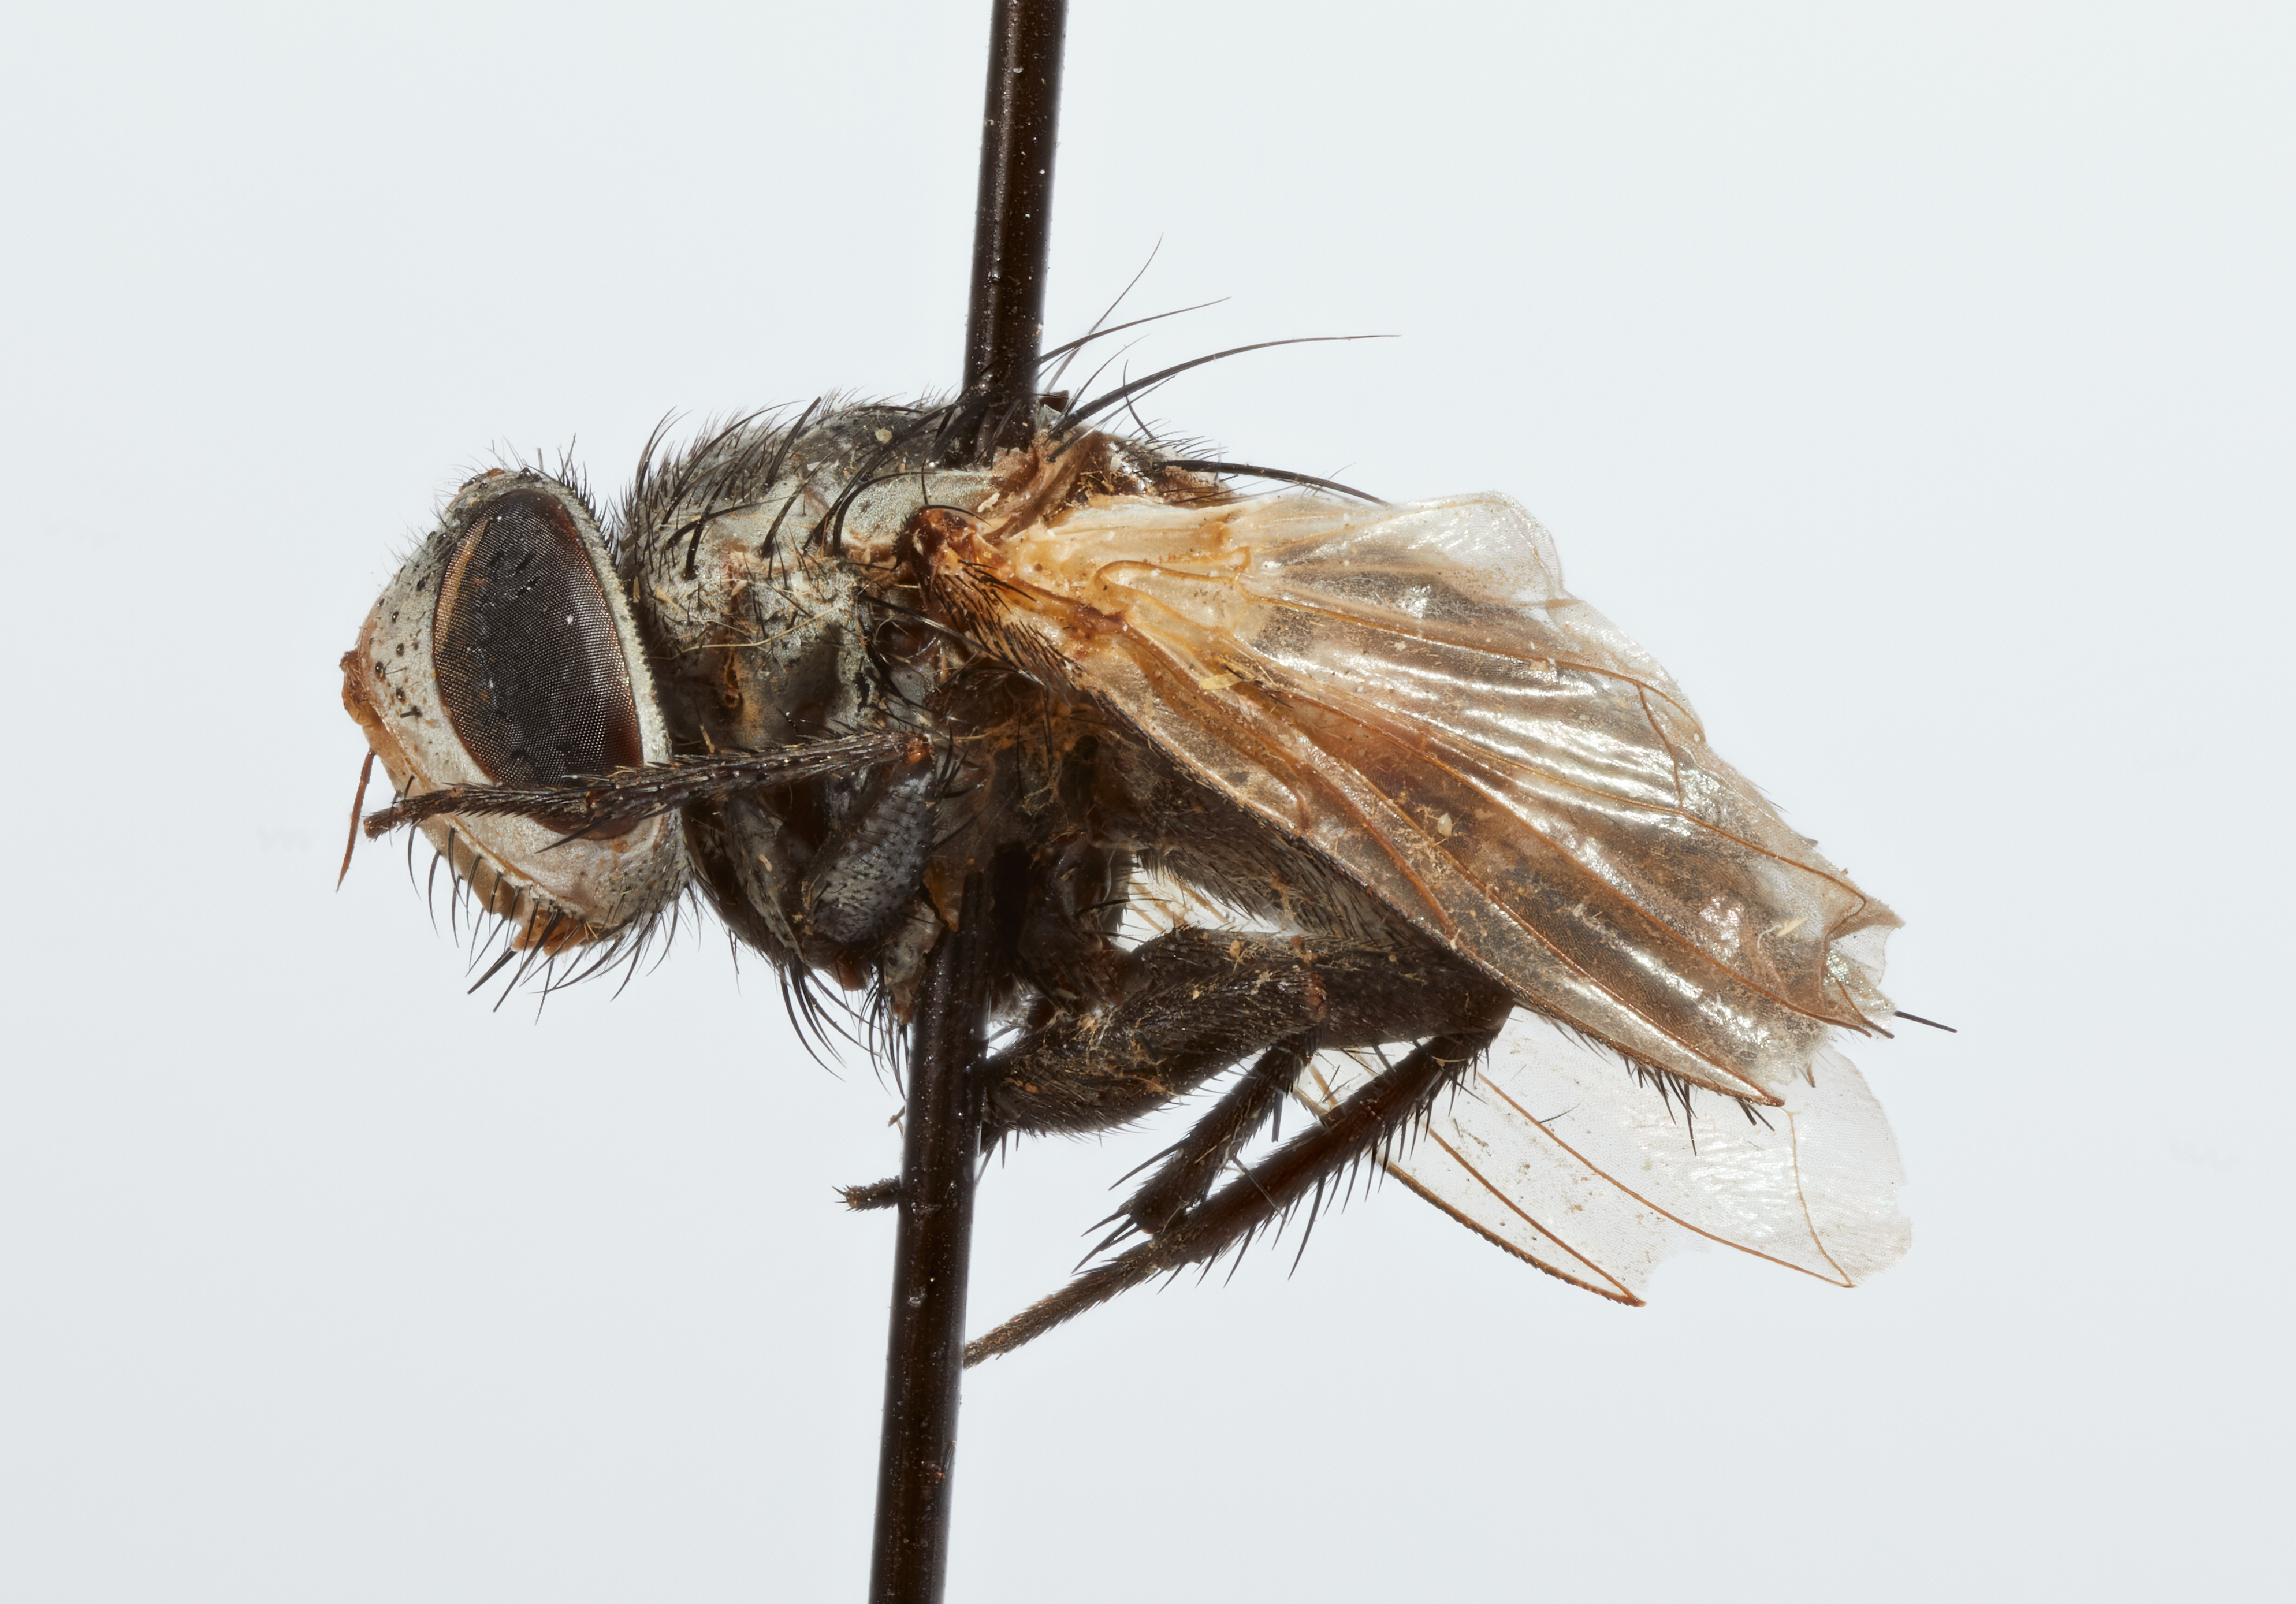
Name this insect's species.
Kuwania conspersa
